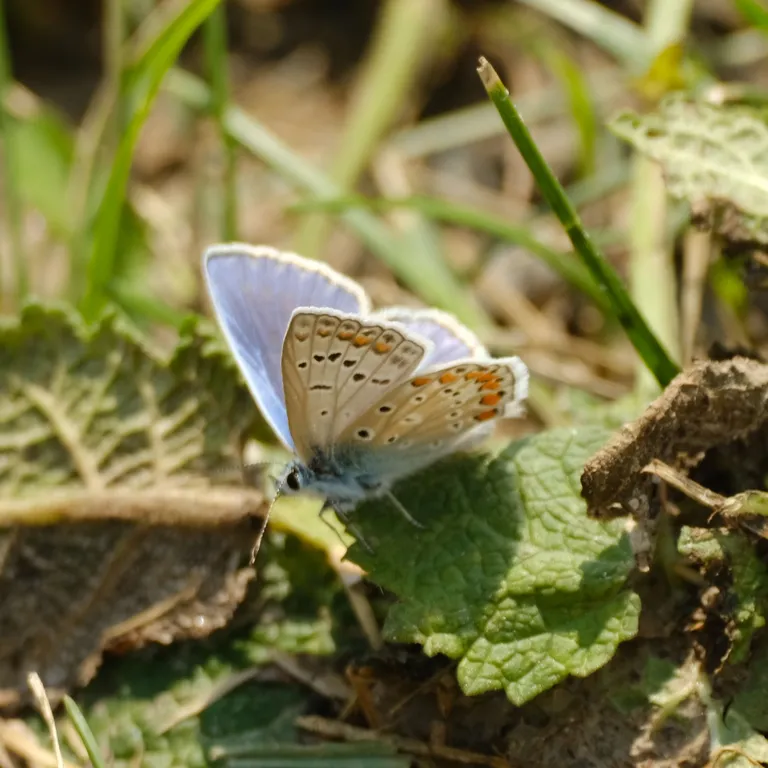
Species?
Polyommatus icarus
